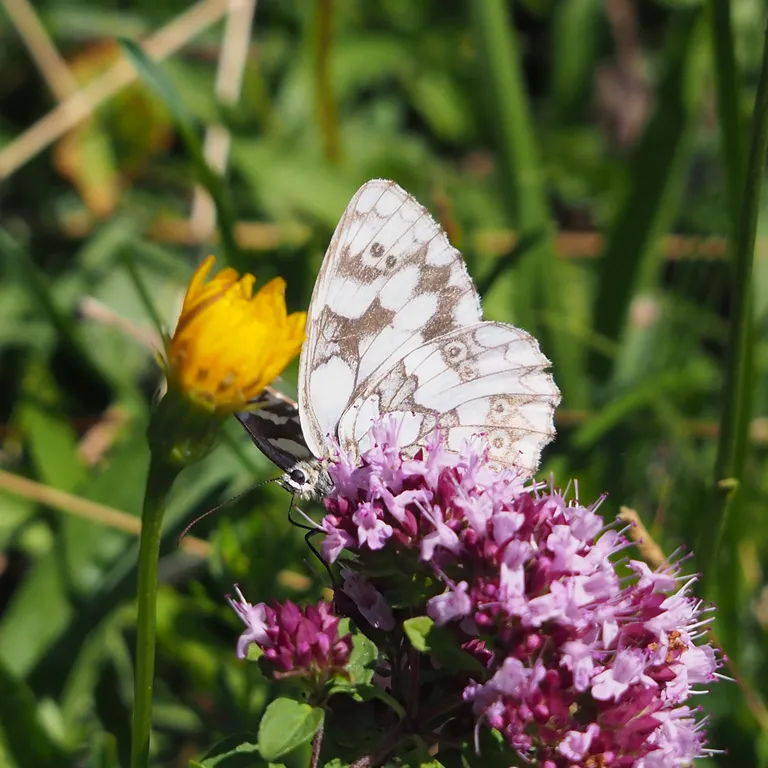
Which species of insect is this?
Melanargia galathea
